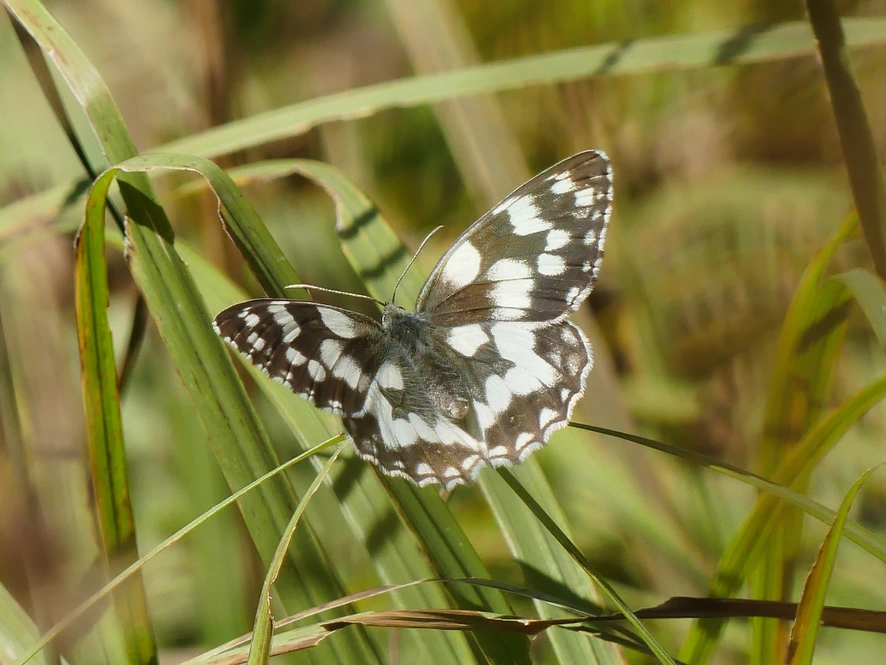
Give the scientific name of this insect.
Melanargia galathea
